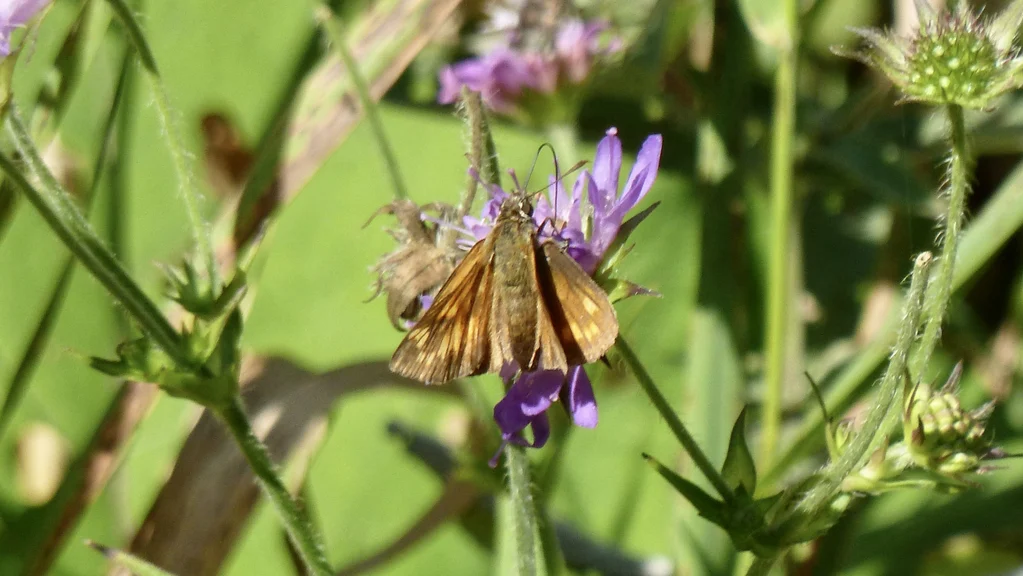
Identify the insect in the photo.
Ochlodes sylvanus (also Ochlodes venata)
